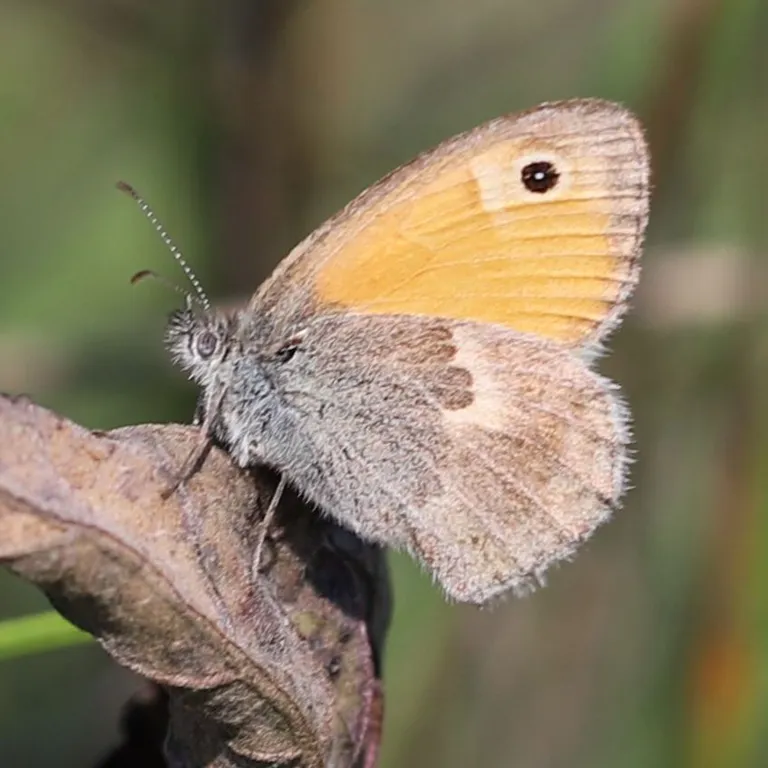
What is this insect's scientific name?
Coenonympha pamphilus
